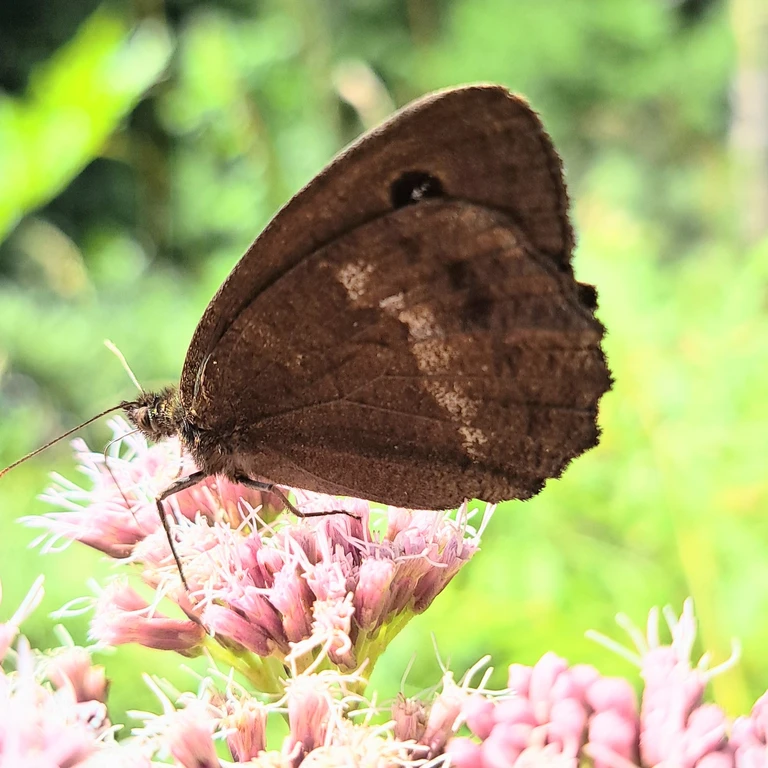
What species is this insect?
Minois dryas
